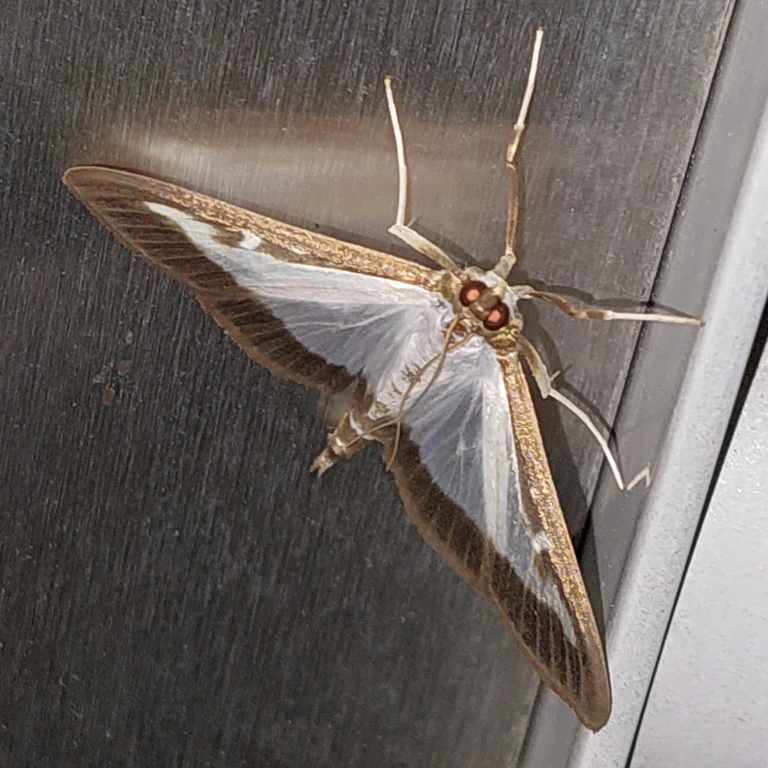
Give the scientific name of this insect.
Cydalima perspectalis
